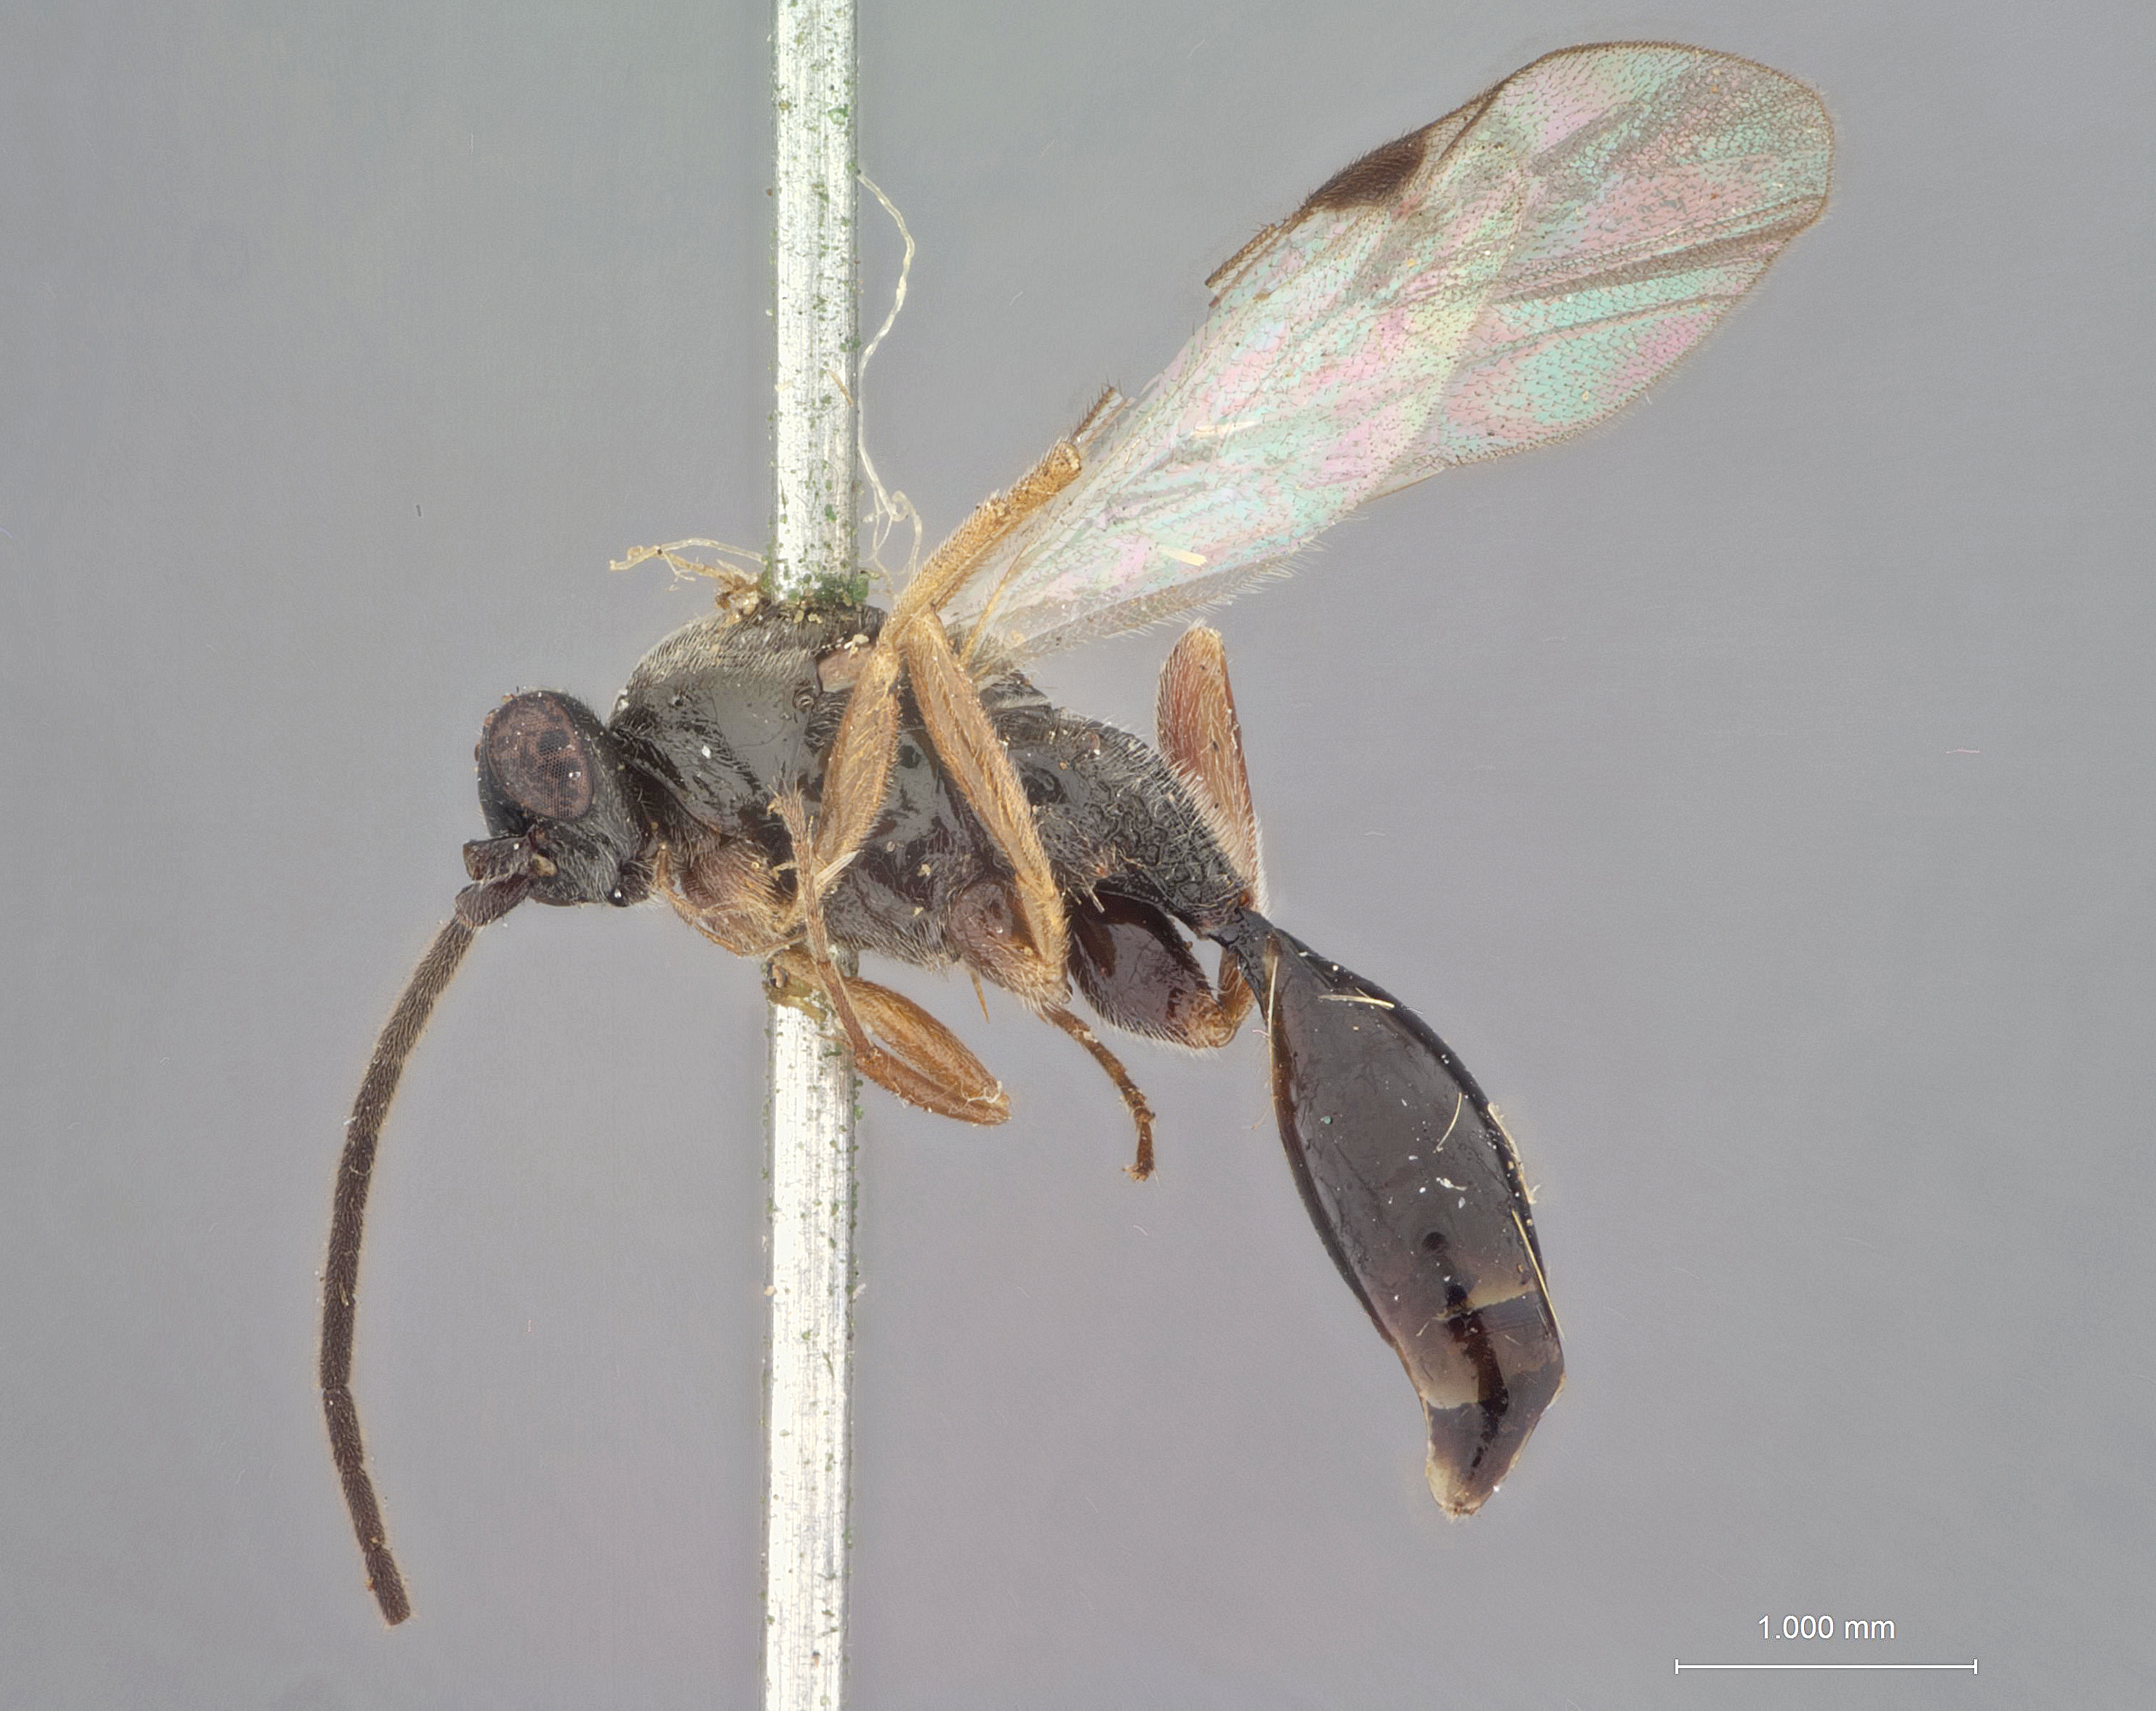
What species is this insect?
Proctotrypes obliquus
